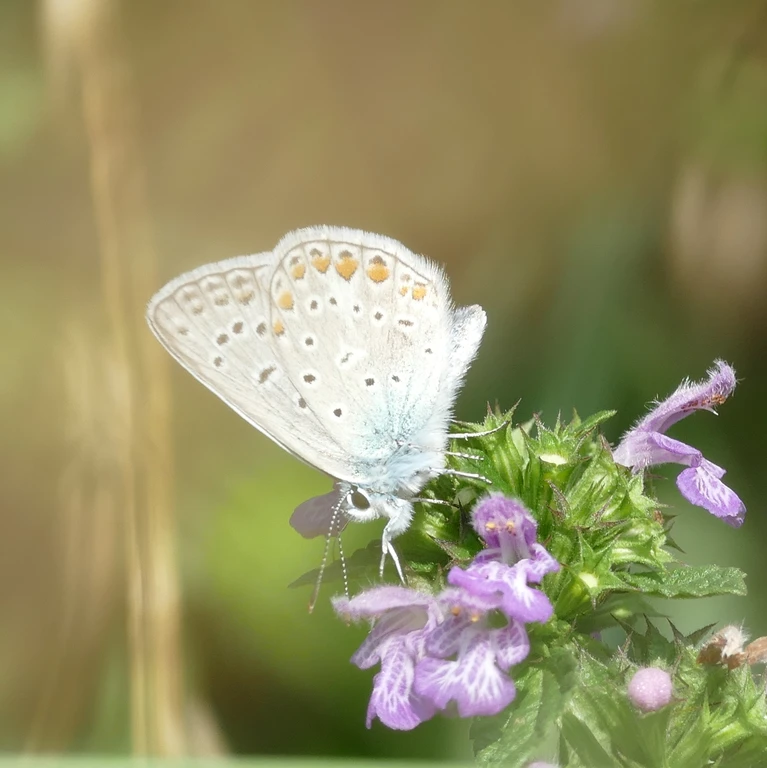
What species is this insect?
Polyommatus icarus
